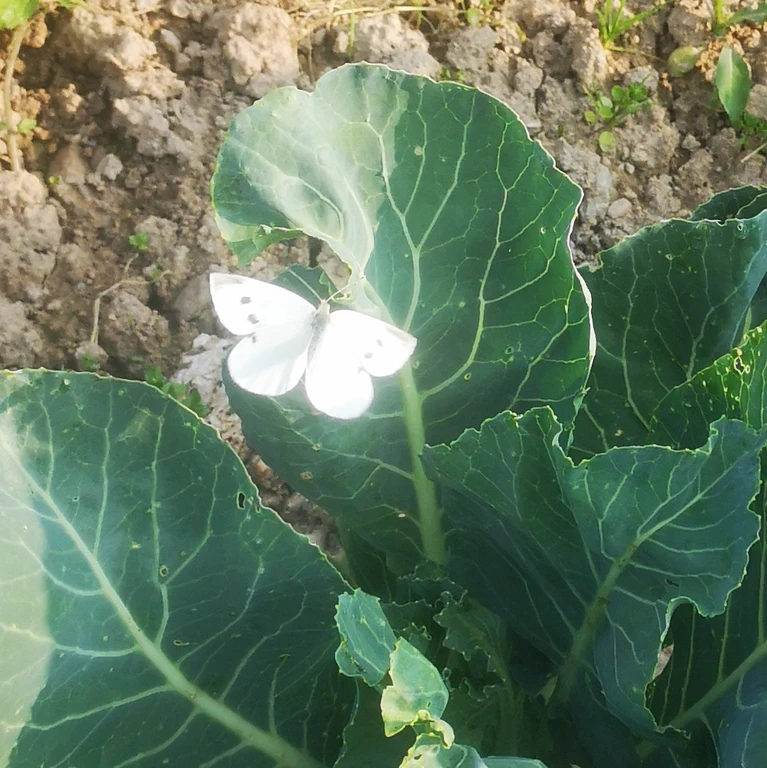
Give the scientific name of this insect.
Pieris rapae
